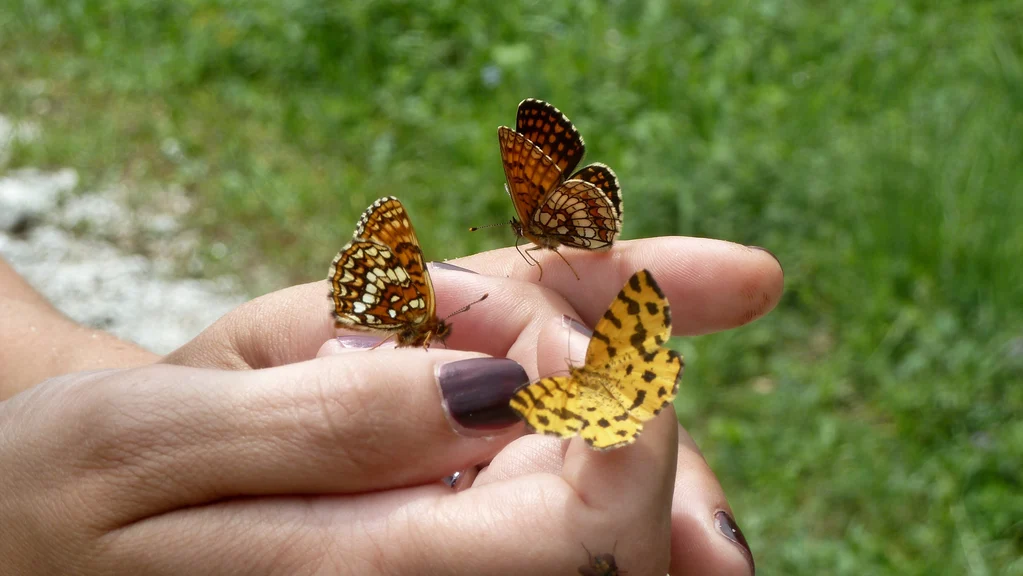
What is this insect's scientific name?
Pseudopanthera macularia
